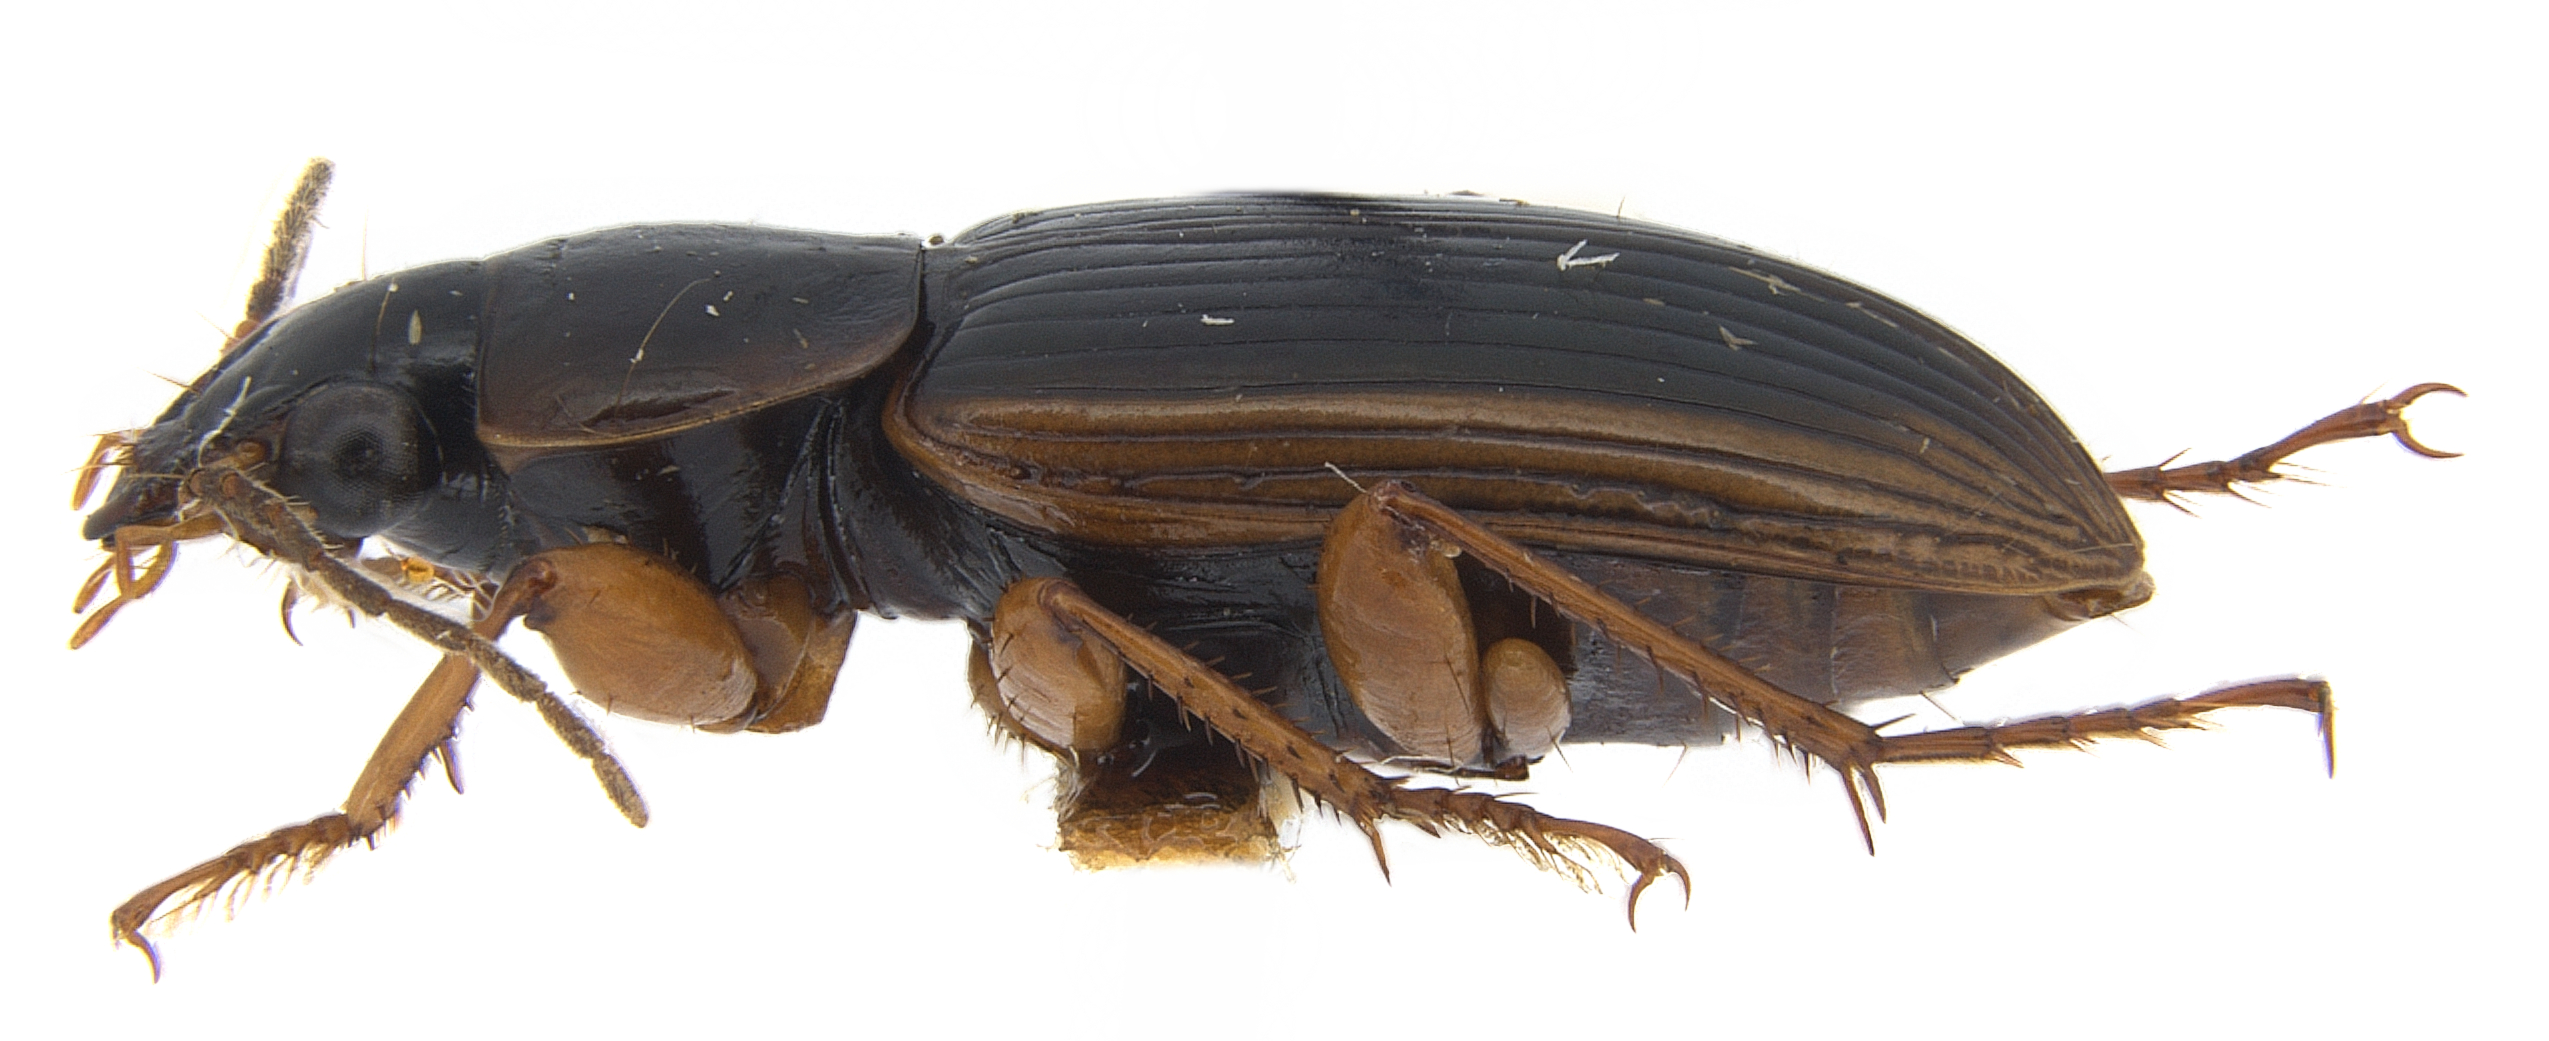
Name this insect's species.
Anoplogenius cyanescens
